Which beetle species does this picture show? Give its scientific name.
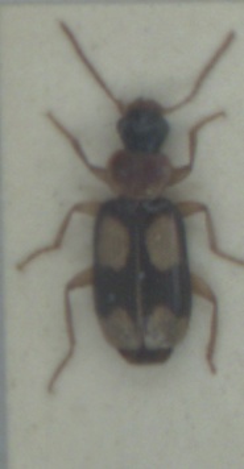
Dromius quadrimaculatus
